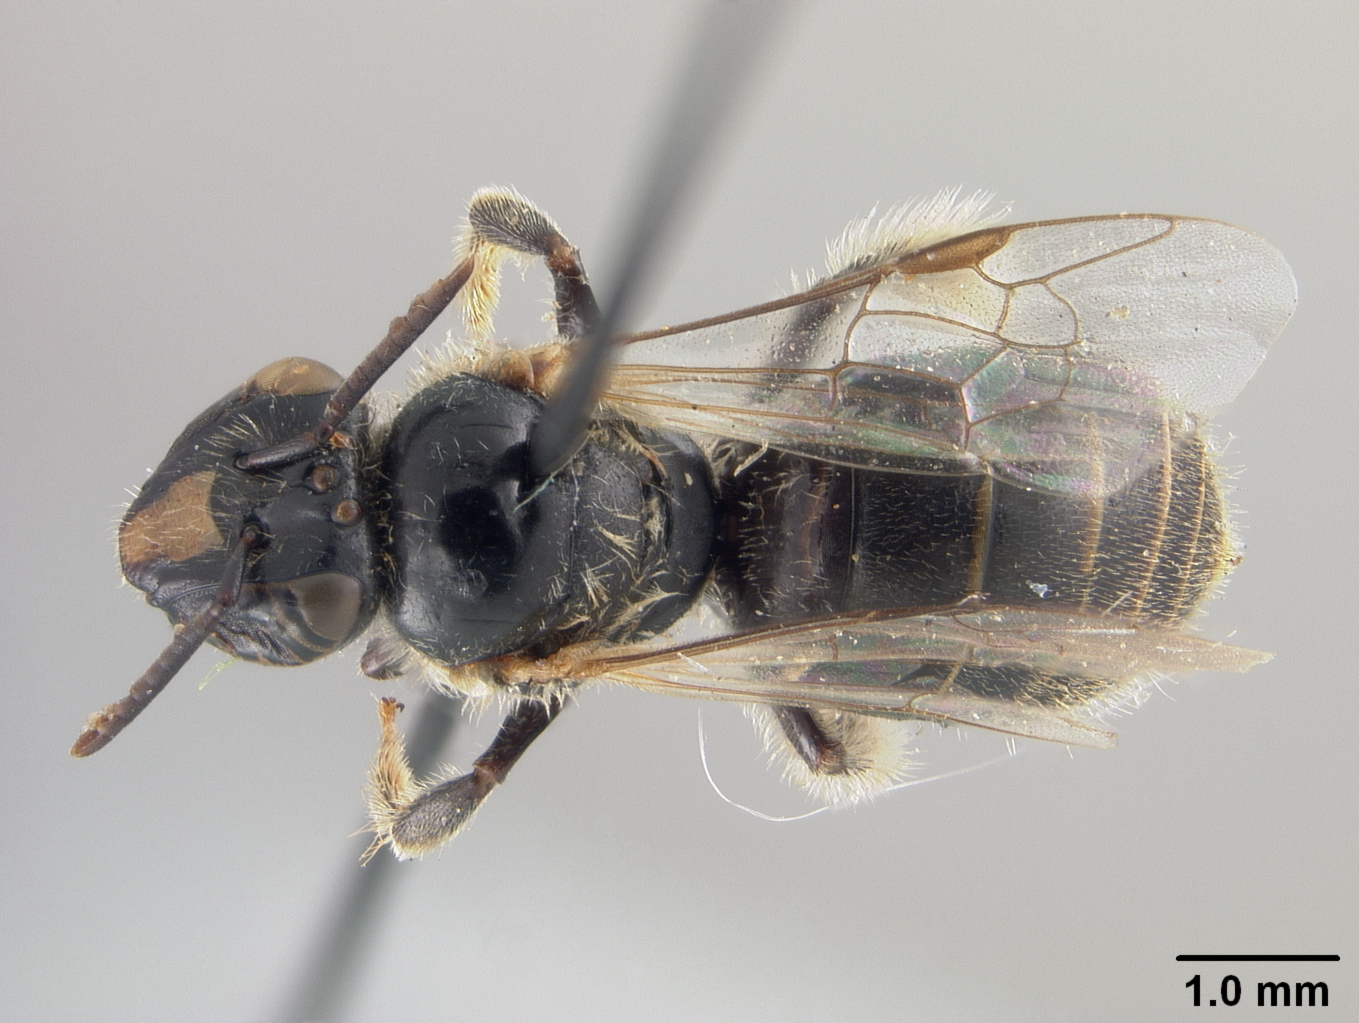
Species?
Allodape philippinensis
